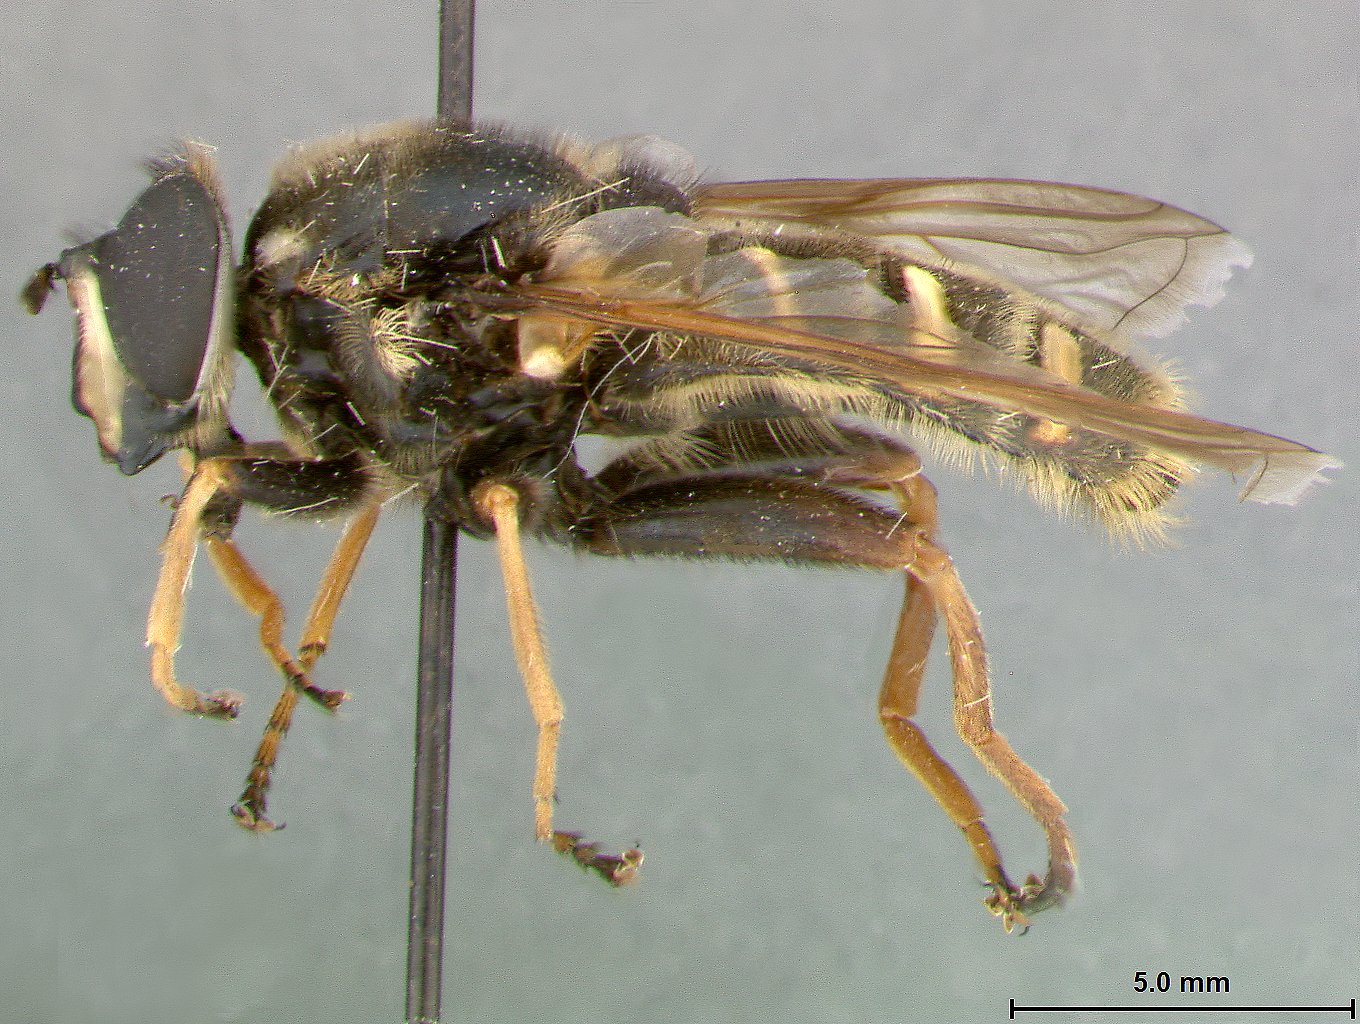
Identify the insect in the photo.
Sericomyia calcarata
